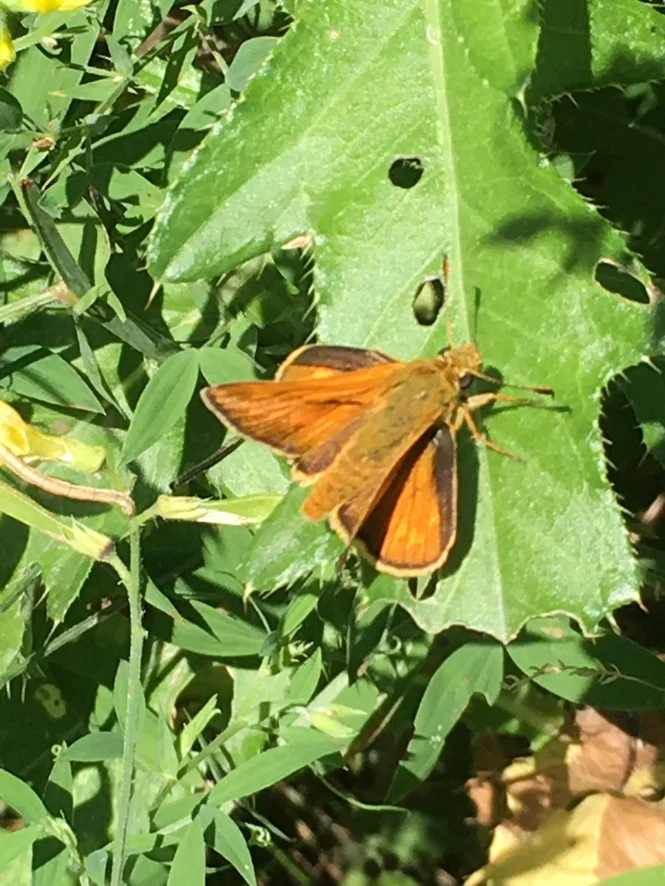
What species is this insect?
Ochlodes sylvanus (also Ochlodes venata)
